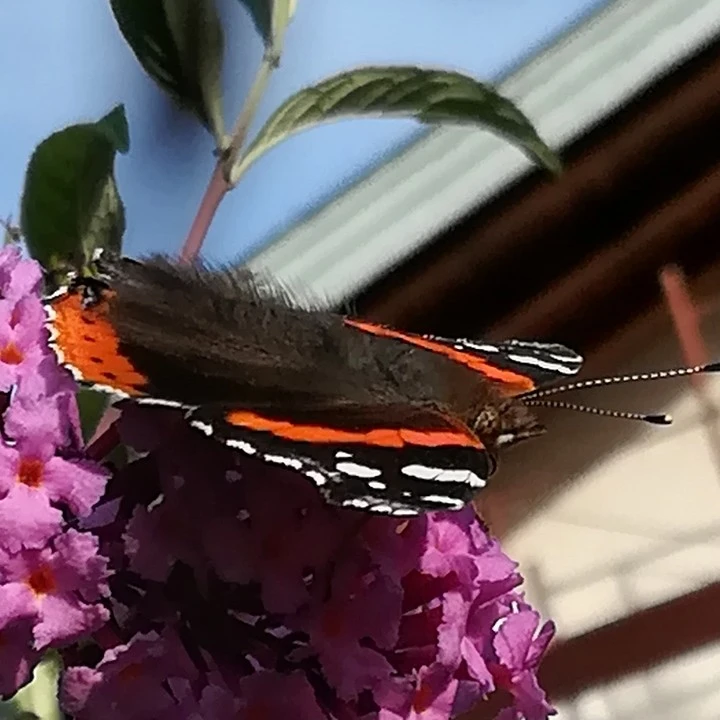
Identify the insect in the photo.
Vanessa atalanta
